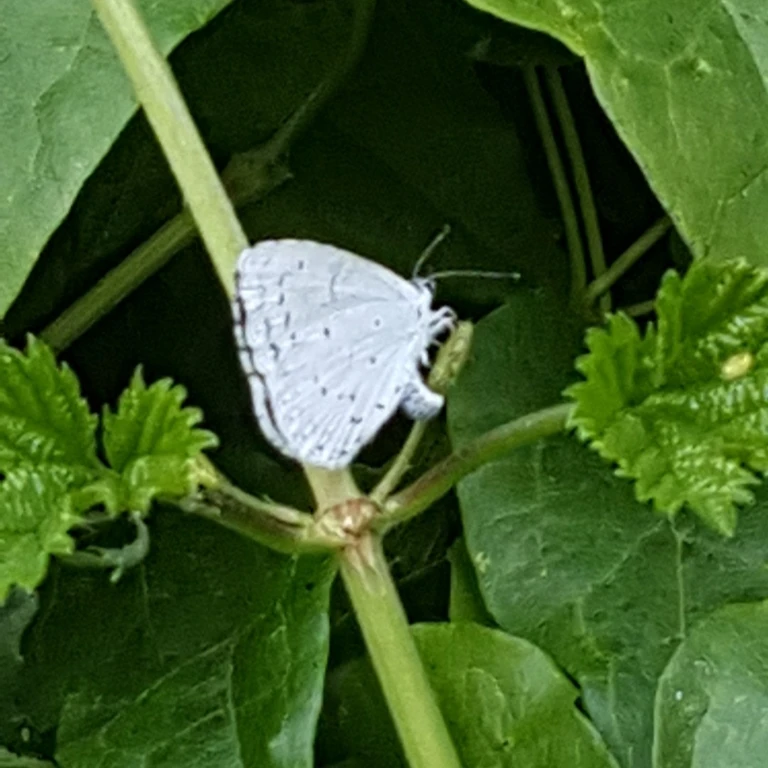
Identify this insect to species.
Celastrina argiolus
